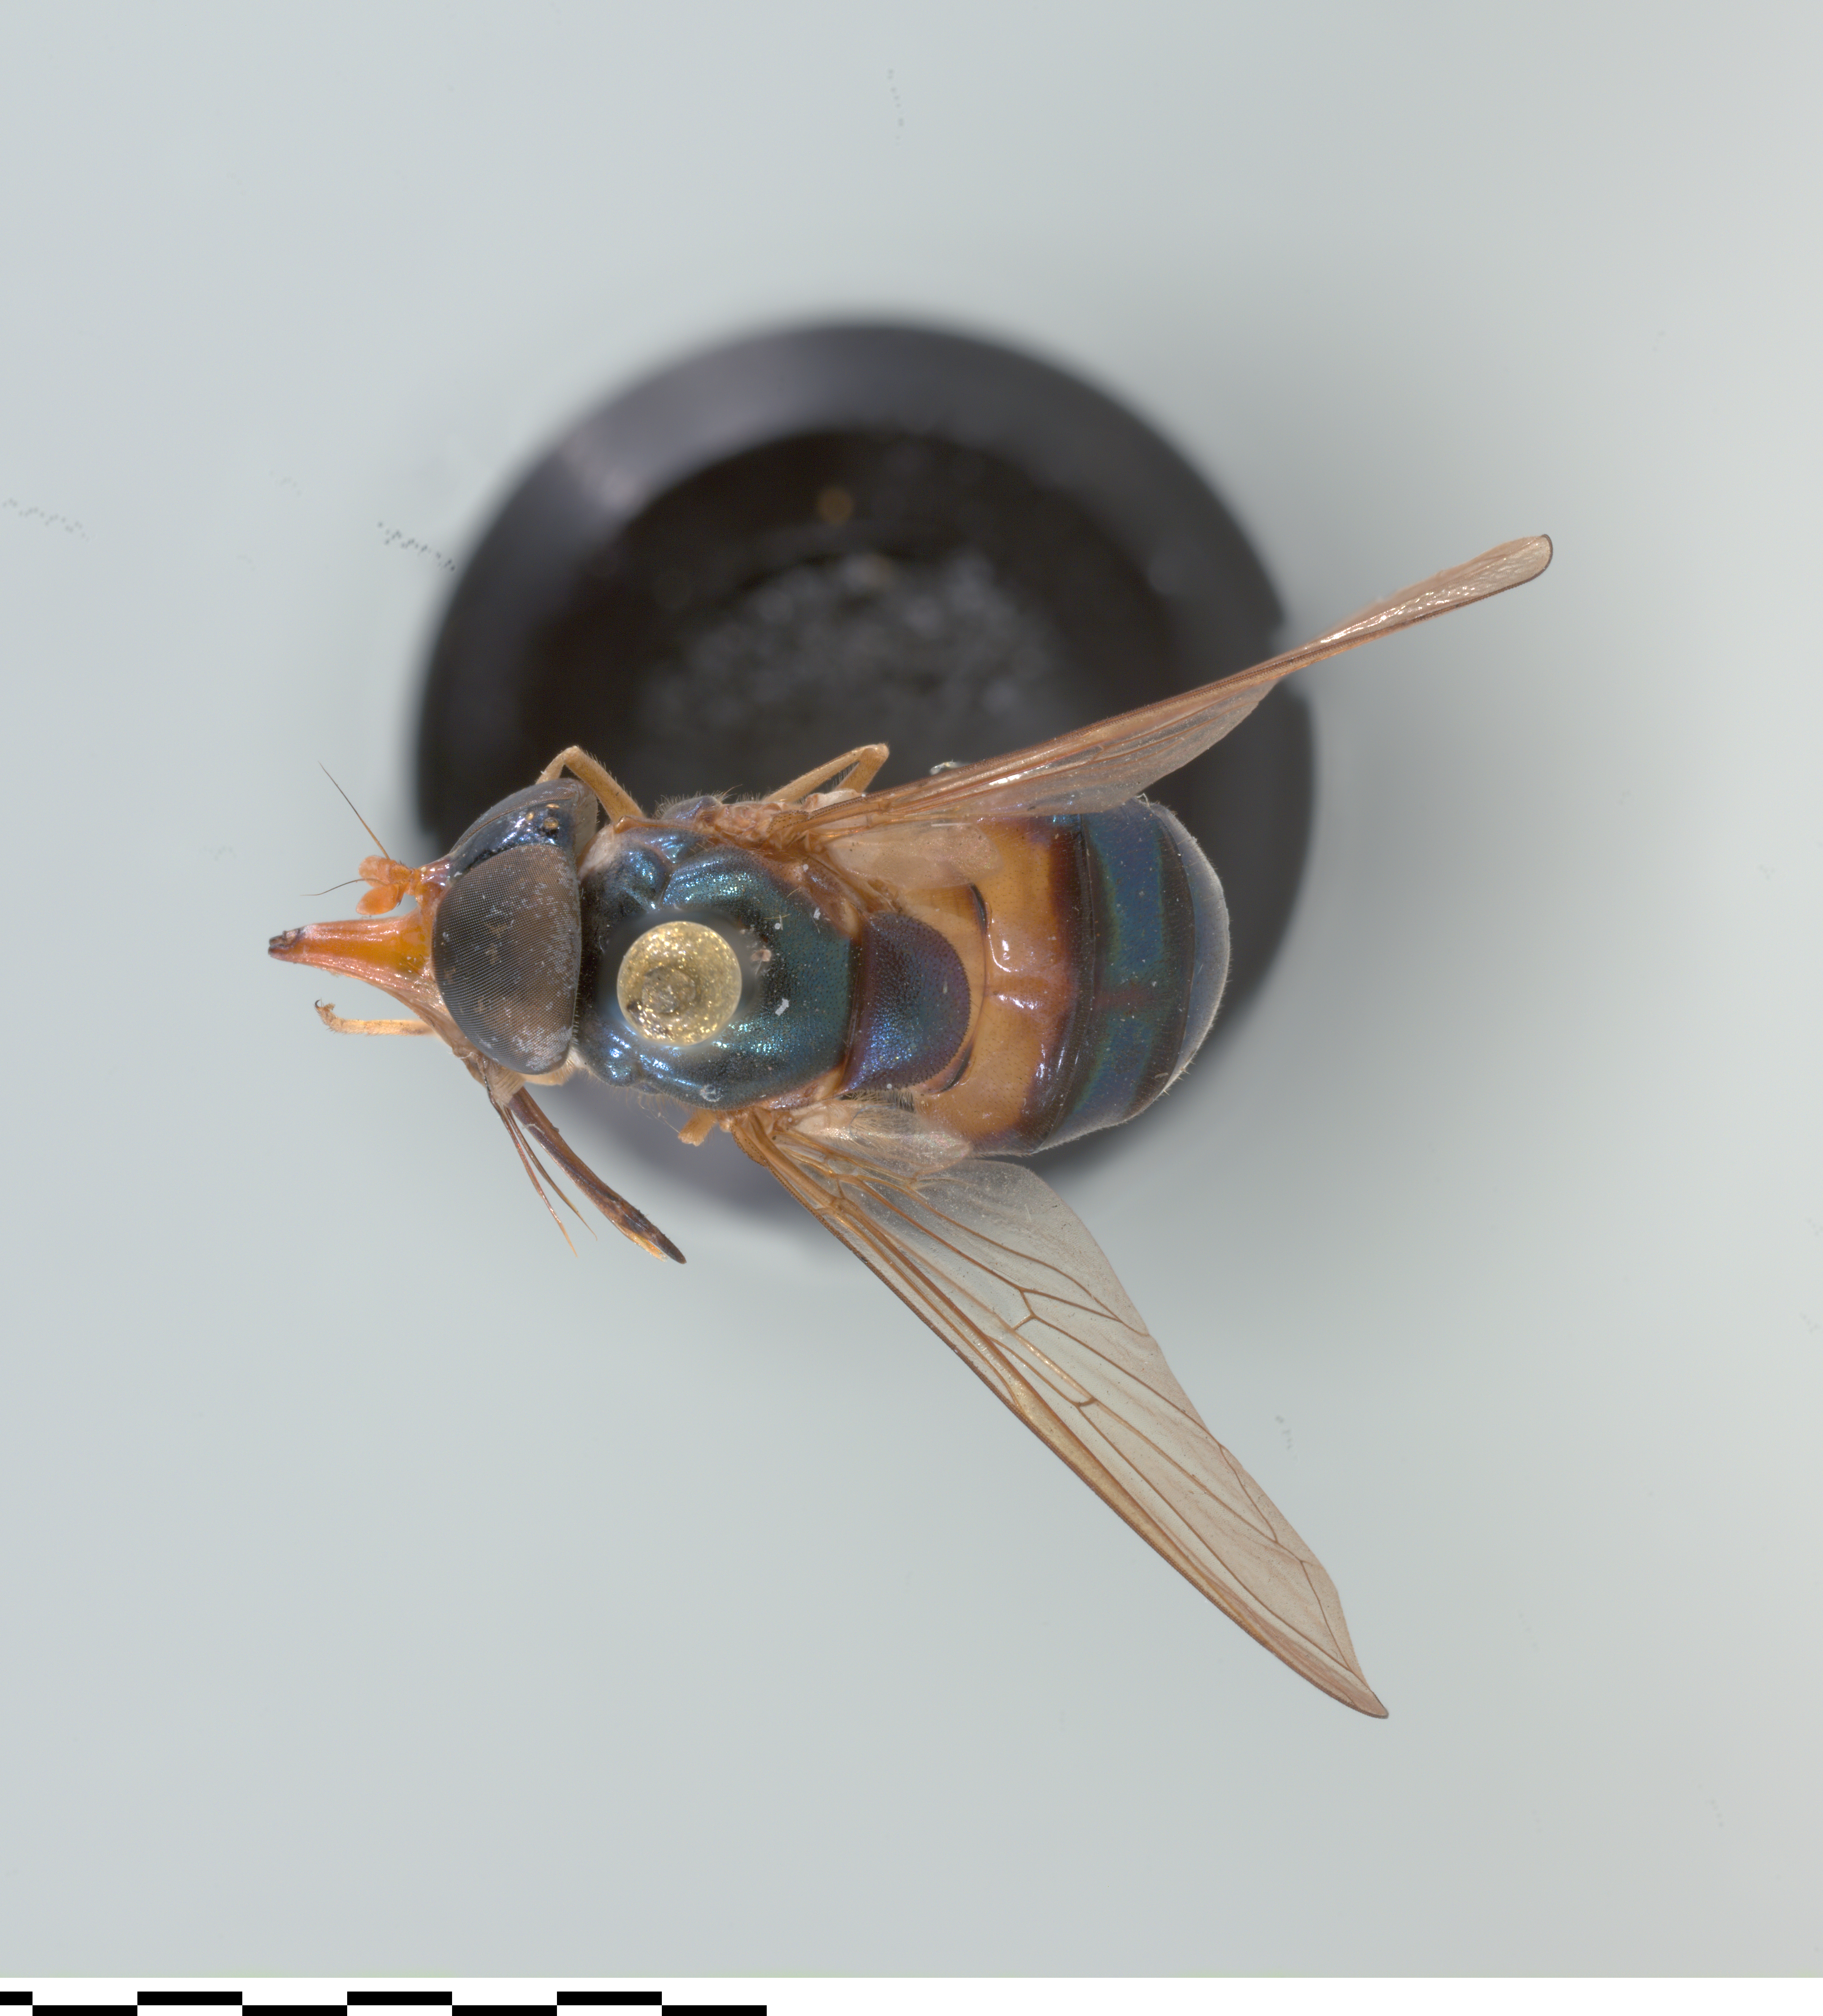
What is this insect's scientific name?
Rhingia caerulescens
